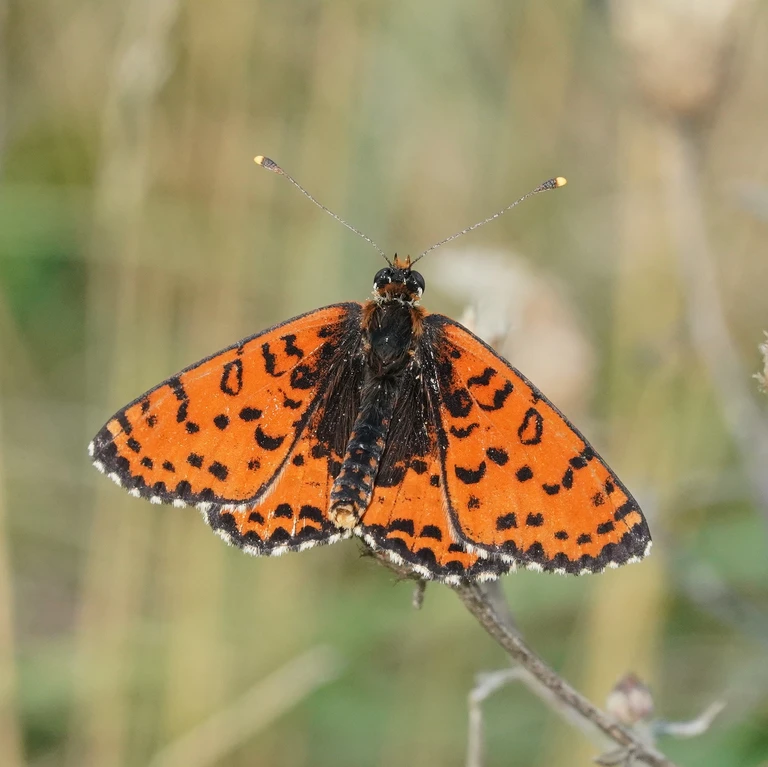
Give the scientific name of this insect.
Melitaea didyma
